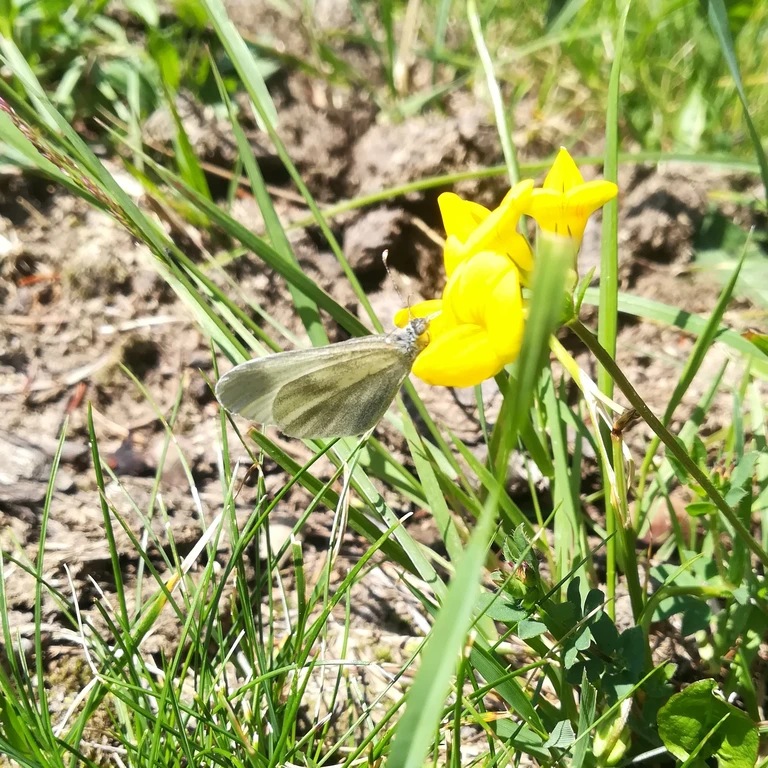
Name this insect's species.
Leptidea sinapis/juvernica
